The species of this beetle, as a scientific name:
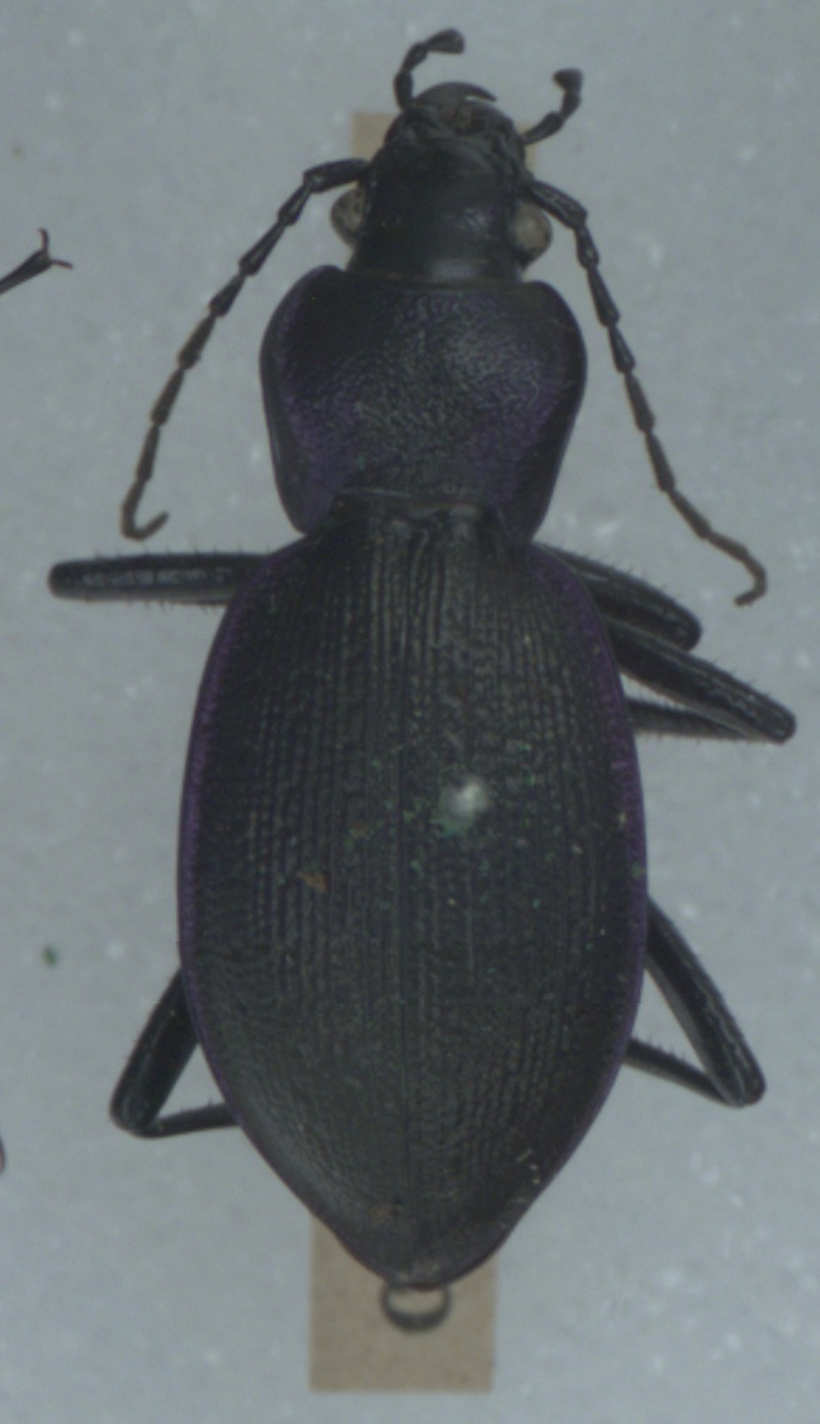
Carabus problematicus
